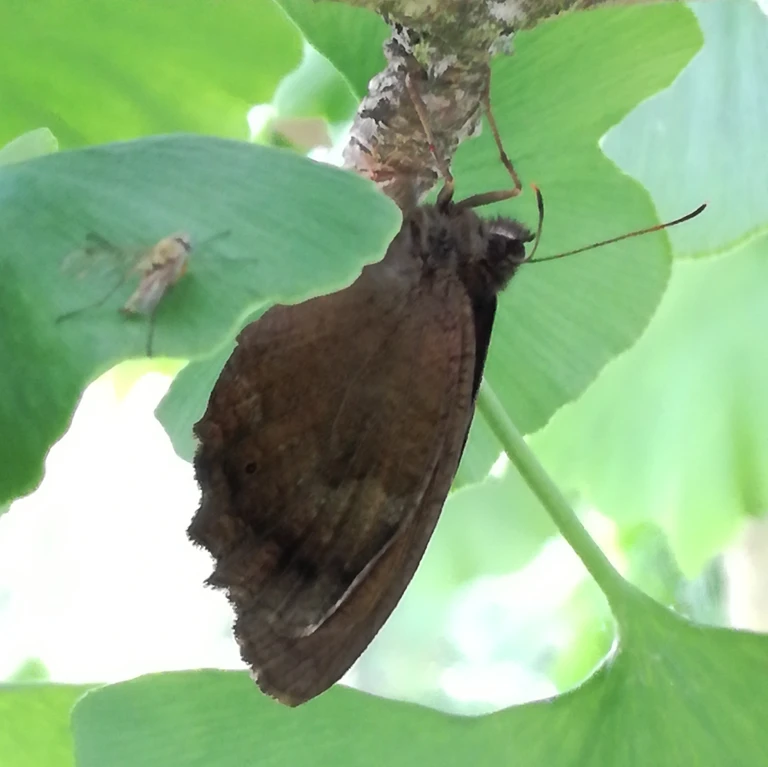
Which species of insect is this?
Minois dryas
